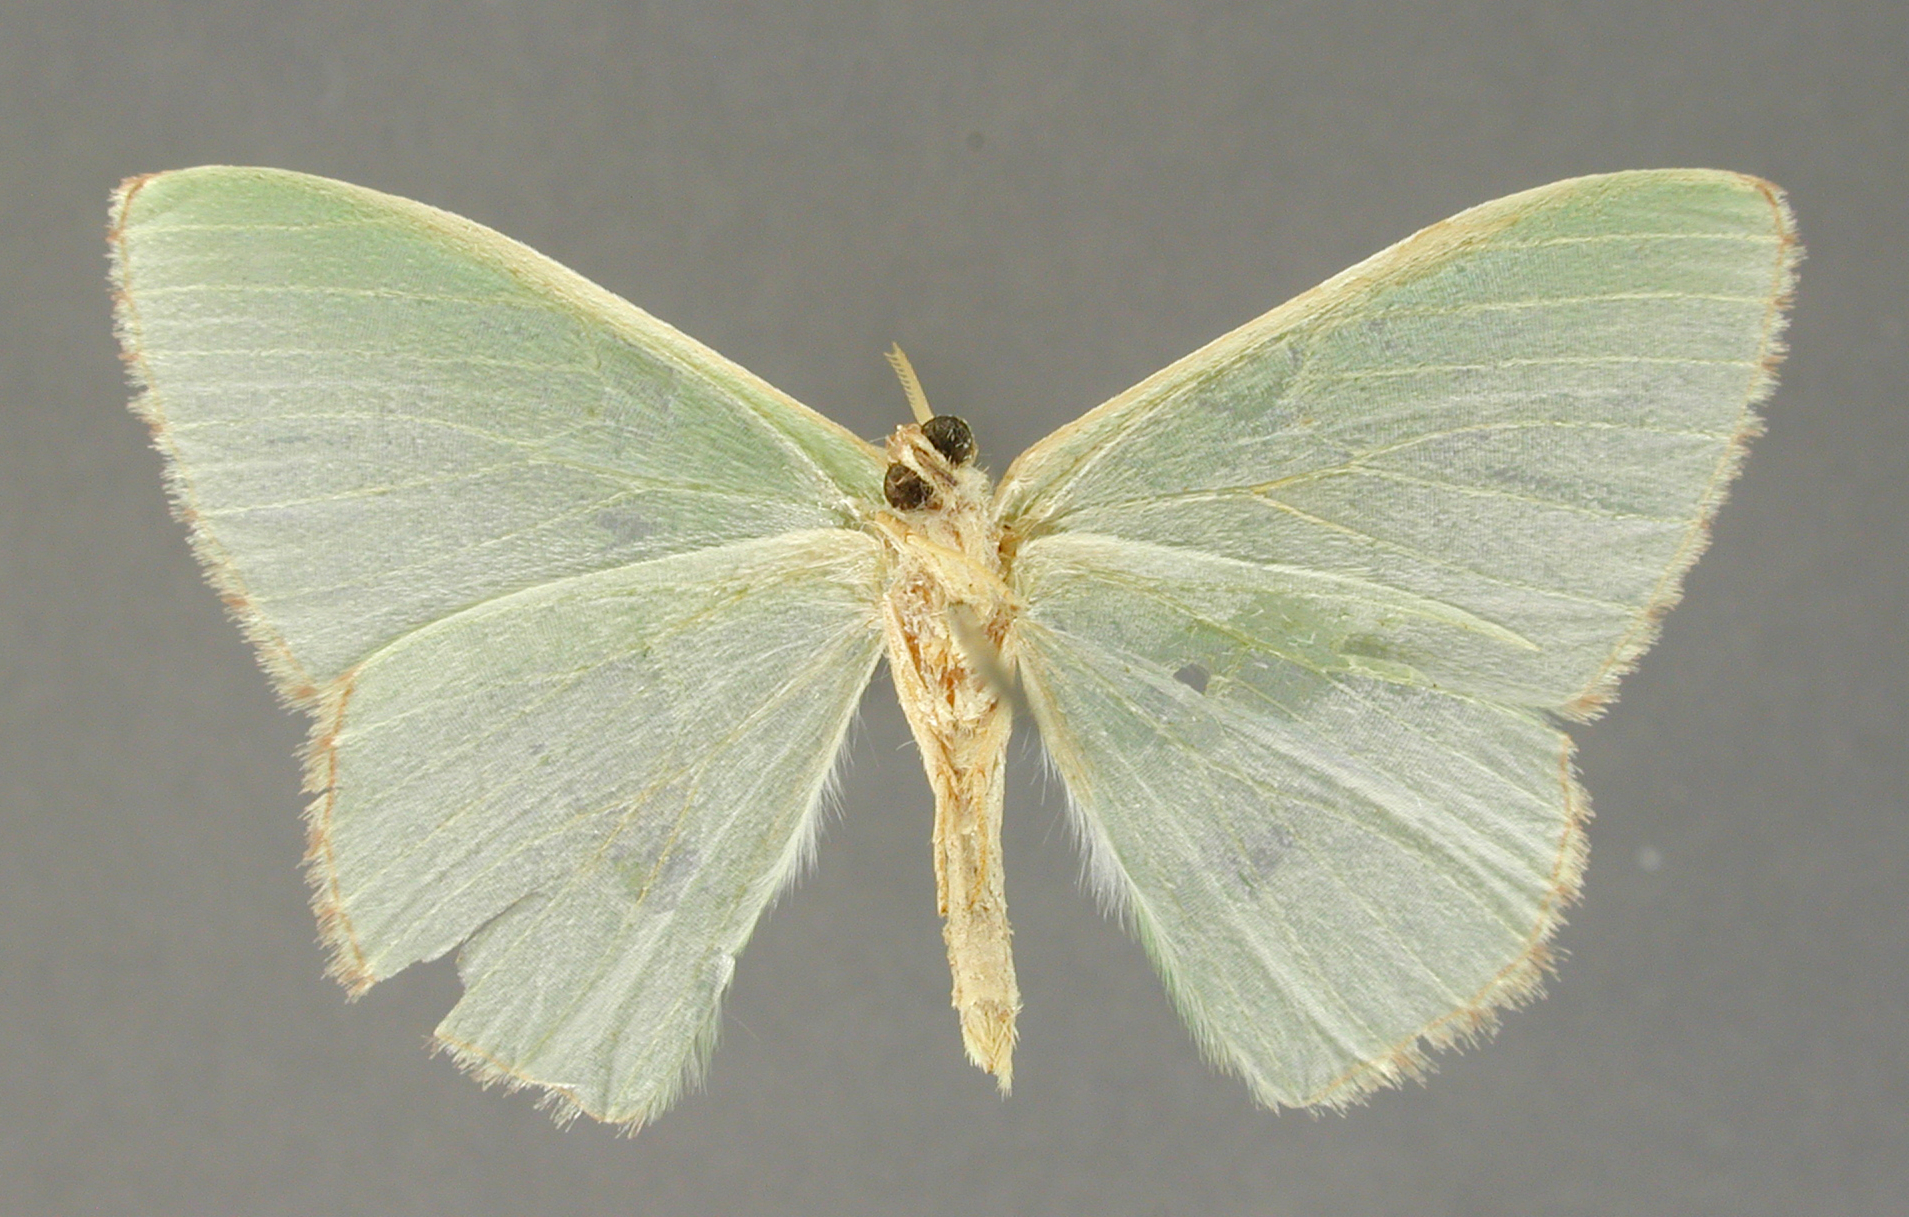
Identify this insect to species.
Miantonota versiplaga (also Miantonota imitans)
